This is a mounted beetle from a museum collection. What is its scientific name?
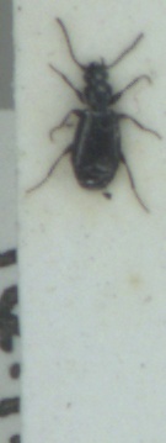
Microlestes maurus
